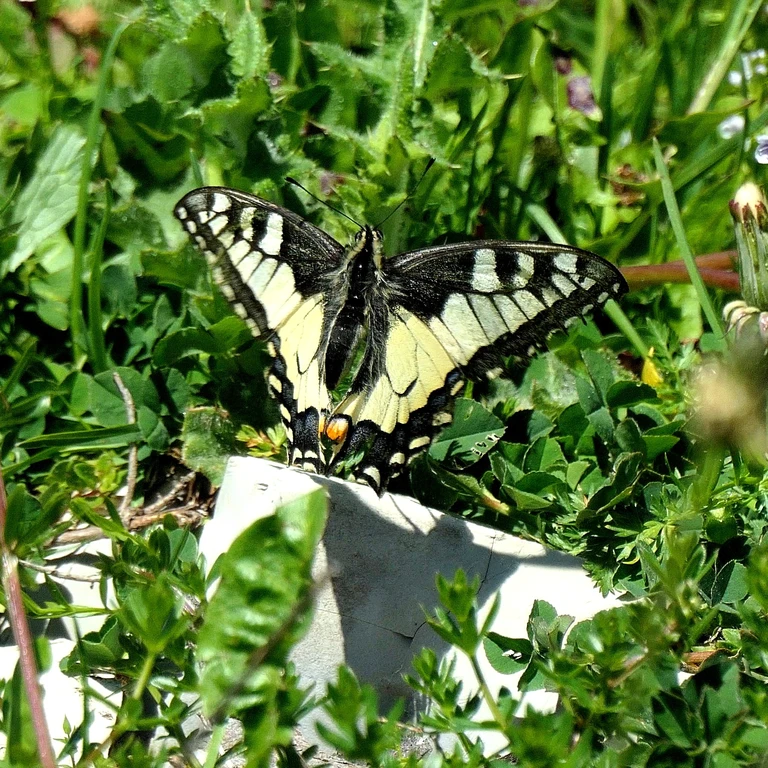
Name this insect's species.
Papilio machaon
